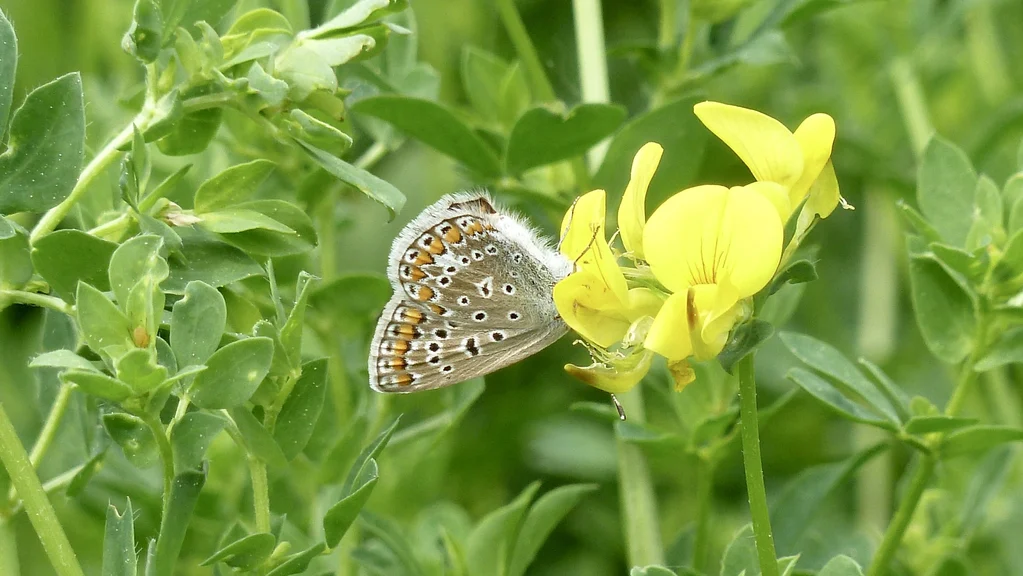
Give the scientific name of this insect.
Polyommatus icarus
